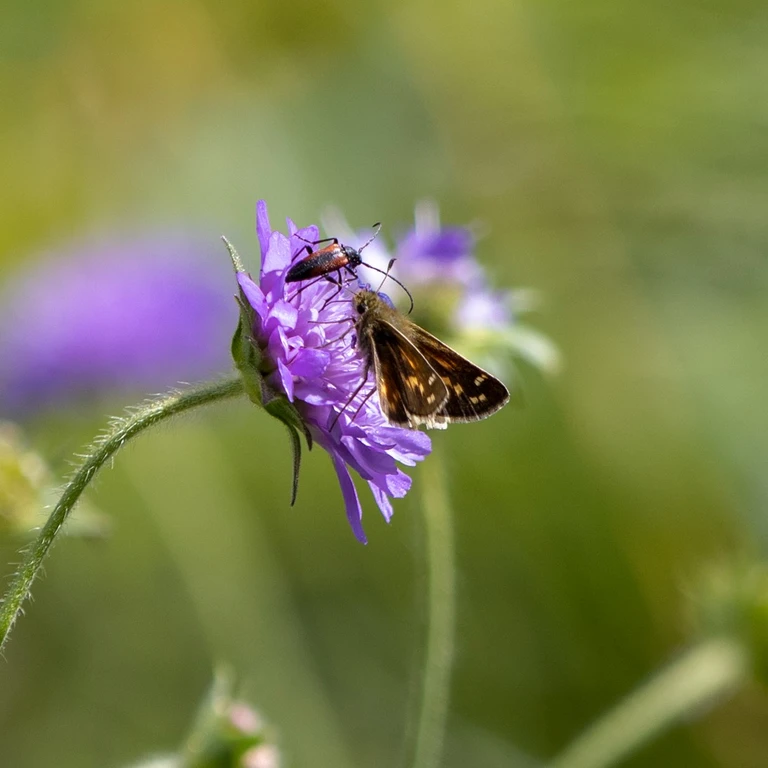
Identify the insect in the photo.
Hesperia comma
